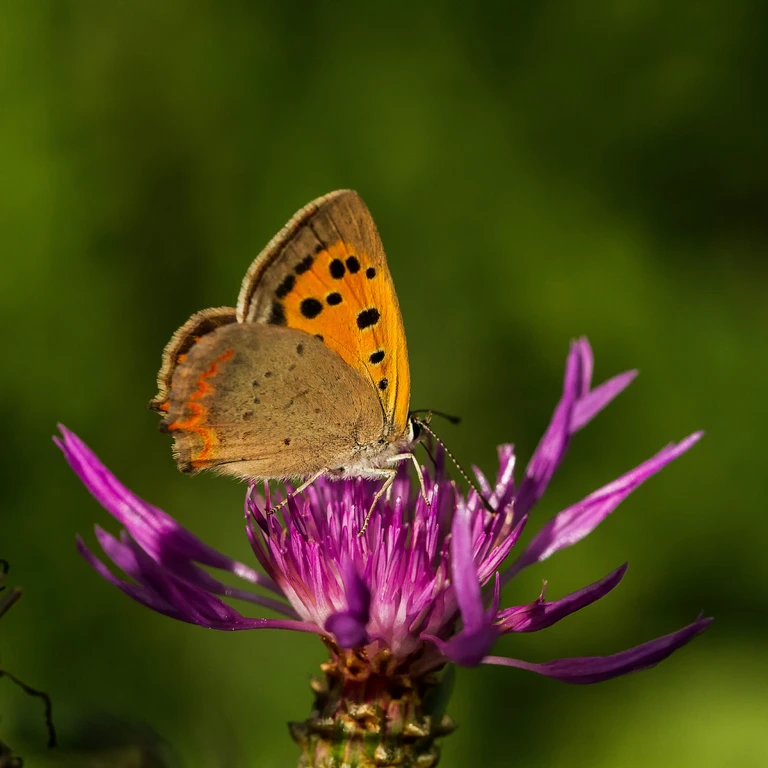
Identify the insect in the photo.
Lycaena phlaeas
